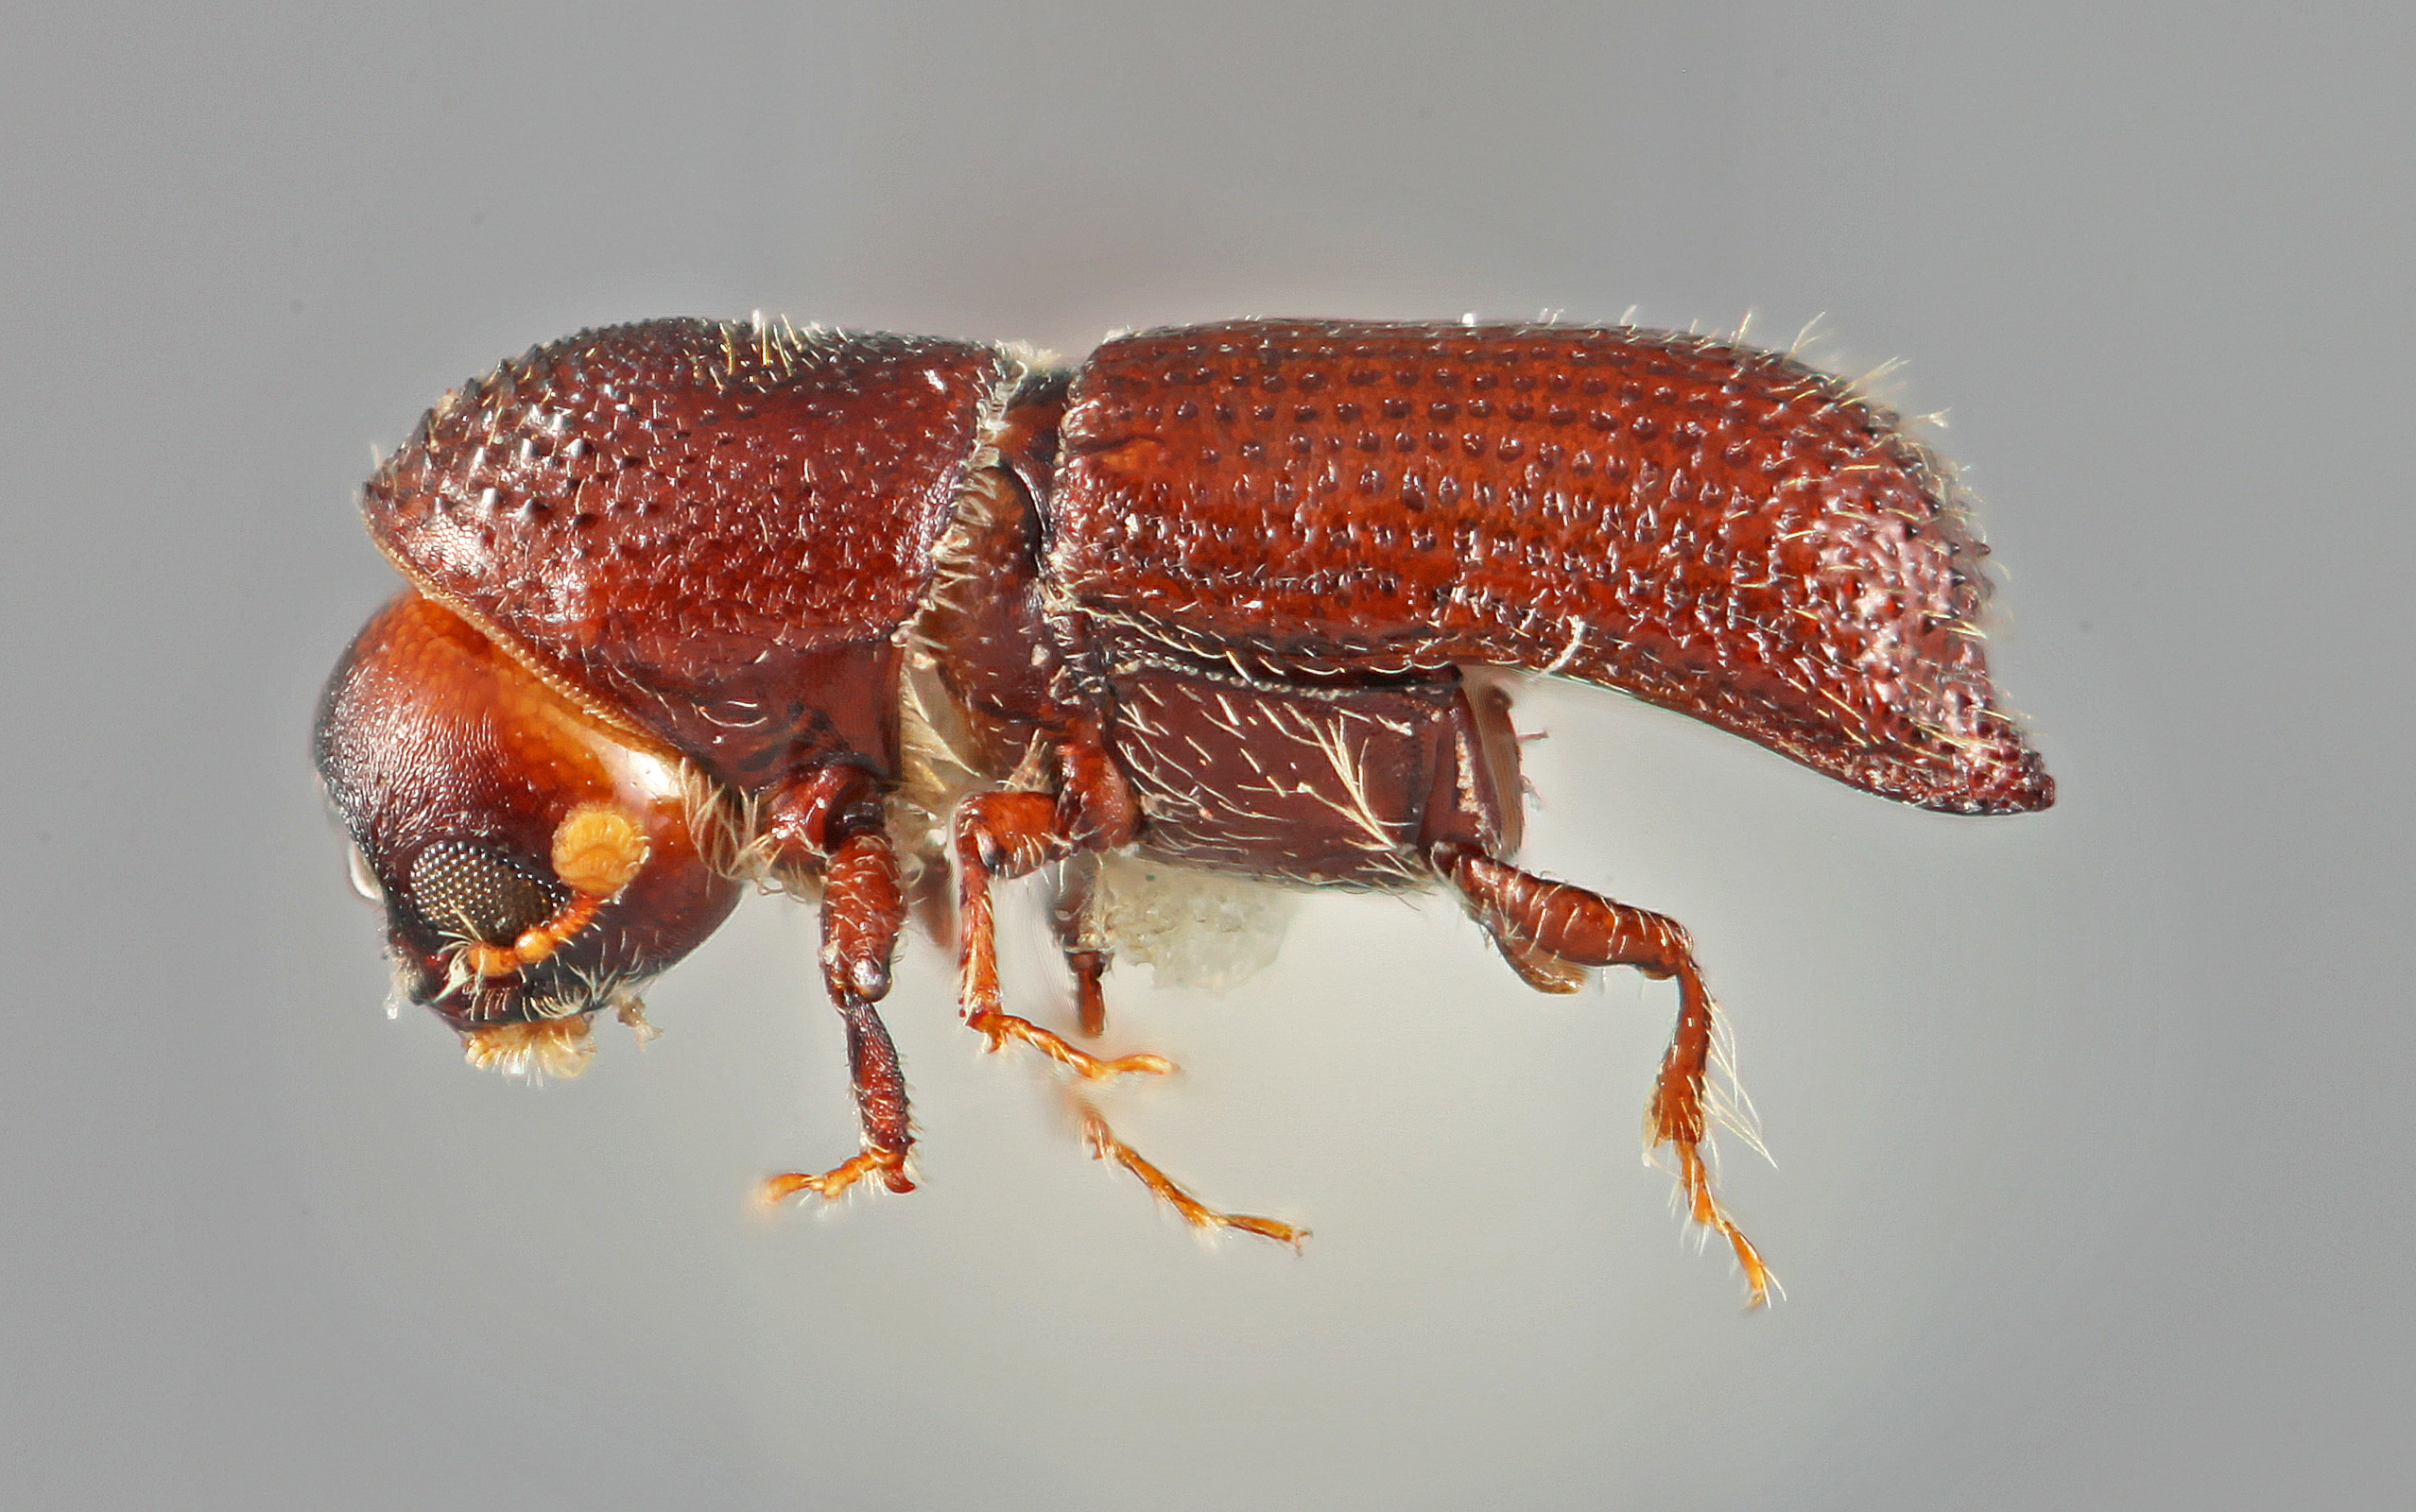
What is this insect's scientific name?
Hylocurus binodatus
